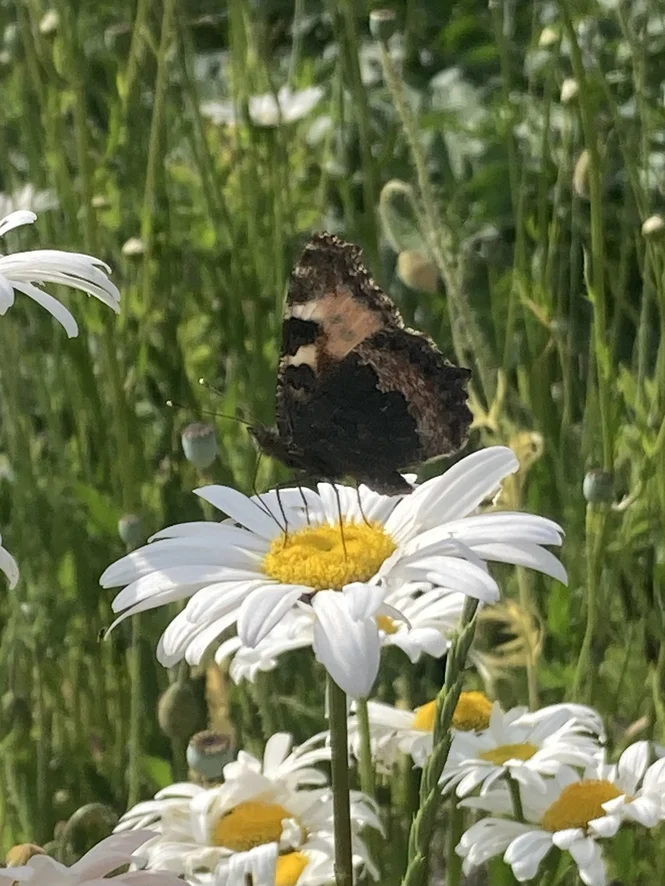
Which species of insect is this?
Aglais urticae
